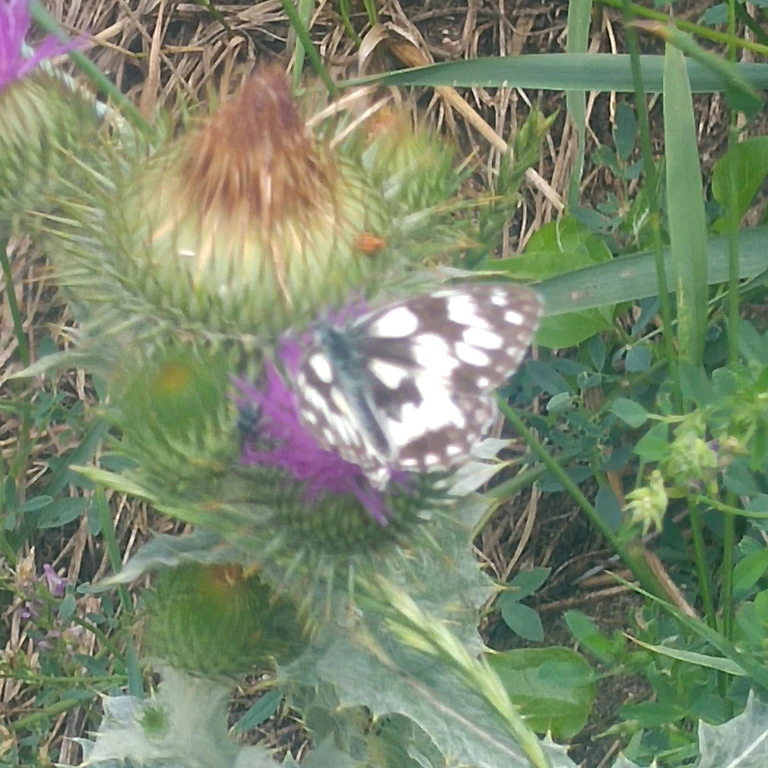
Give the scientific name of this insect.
Melanargia galathea
